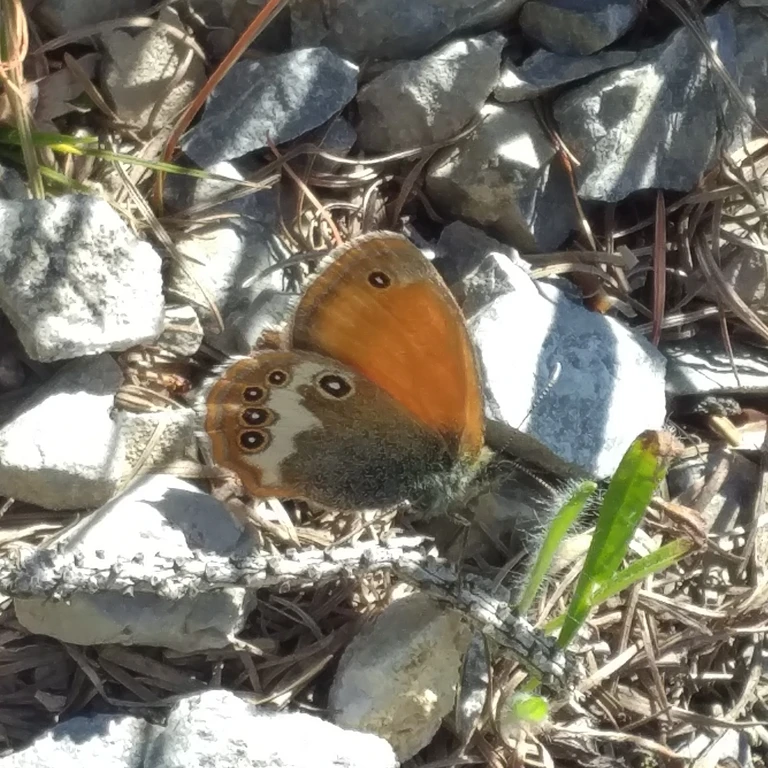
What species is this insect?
Coenonympha arcania
